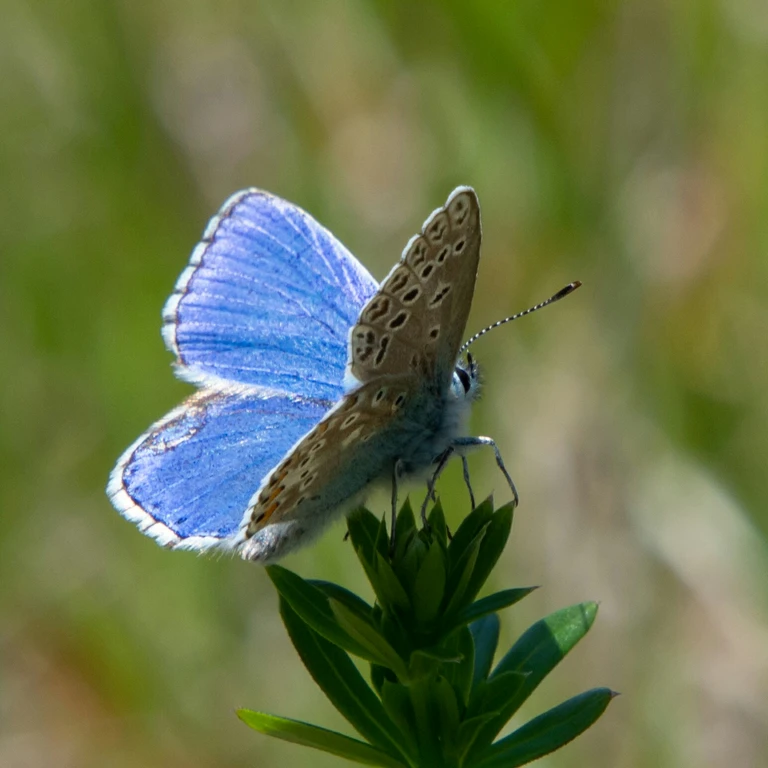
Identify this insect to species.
Lysandra bellargus
